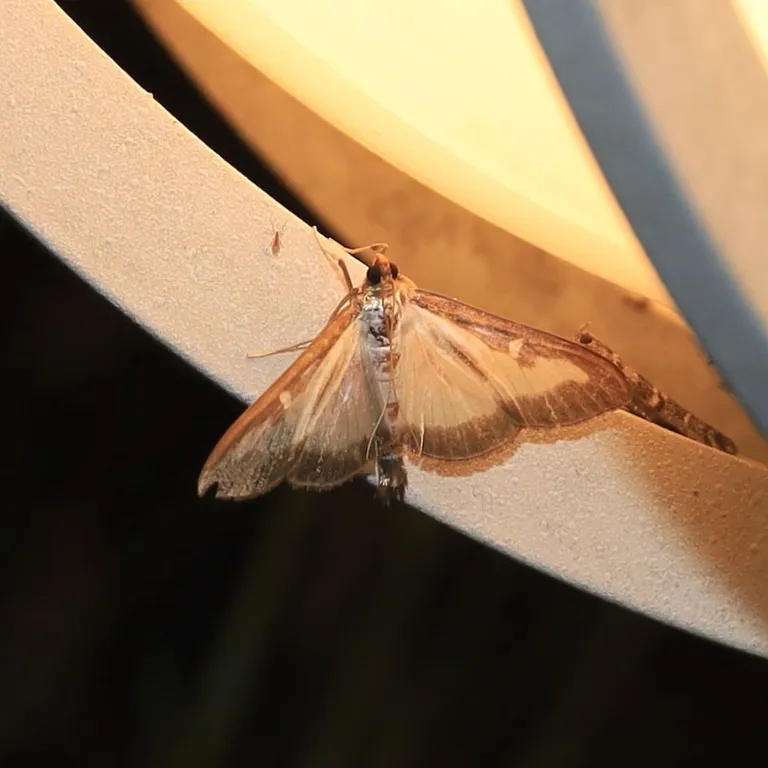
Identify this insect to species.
Cydalima perspectalis
